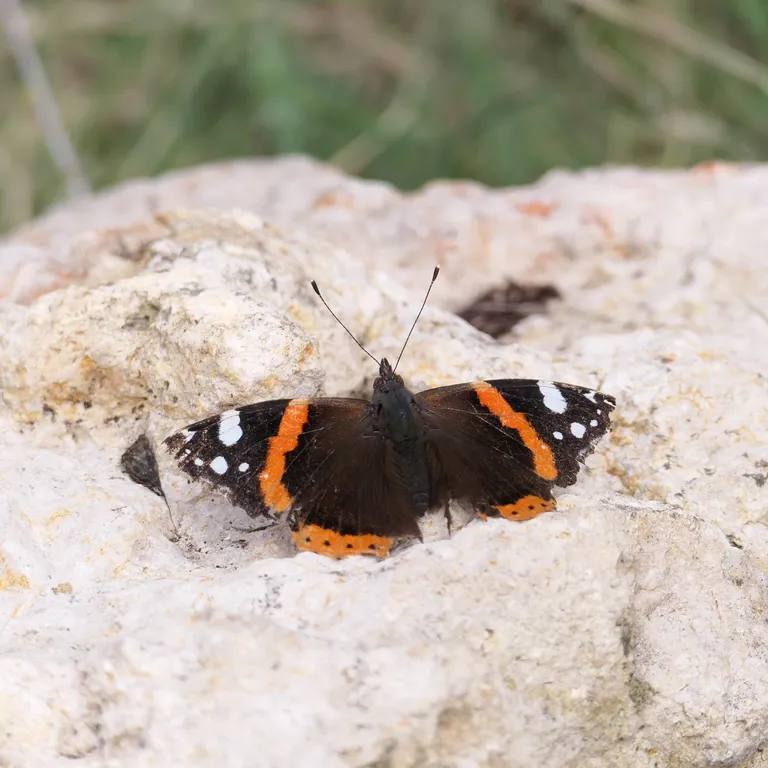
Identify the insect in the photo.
Vanessa atalanta
